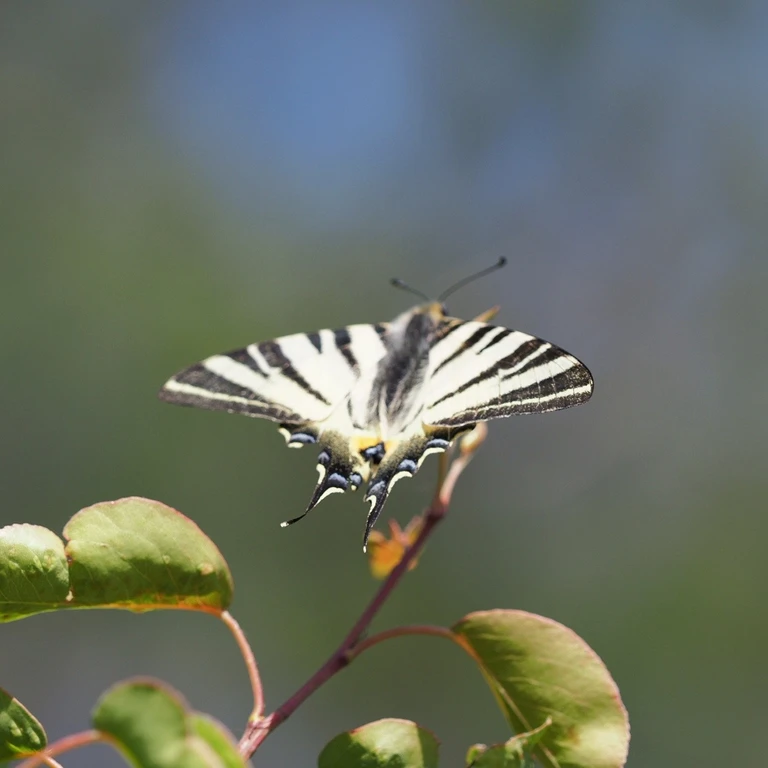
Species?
Iphiclides podalirius
